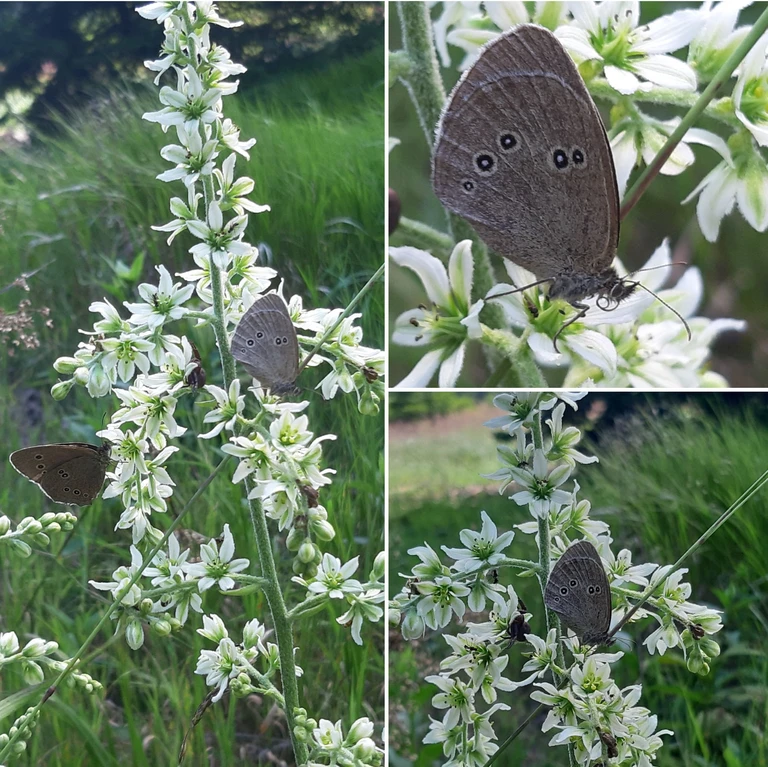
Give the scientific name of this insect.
Aphantopus hyperantus
